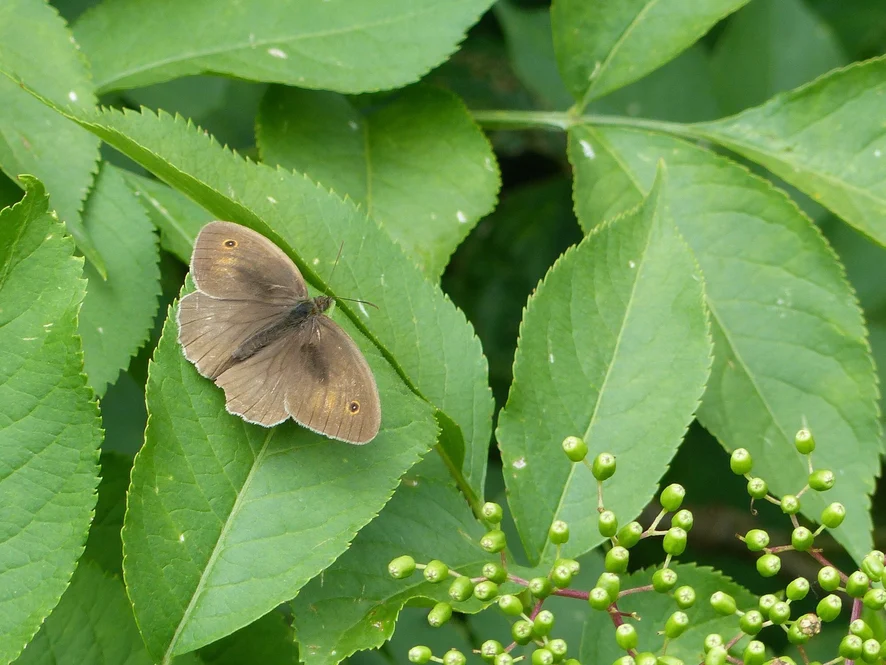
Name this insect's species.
Maniola jurtina
